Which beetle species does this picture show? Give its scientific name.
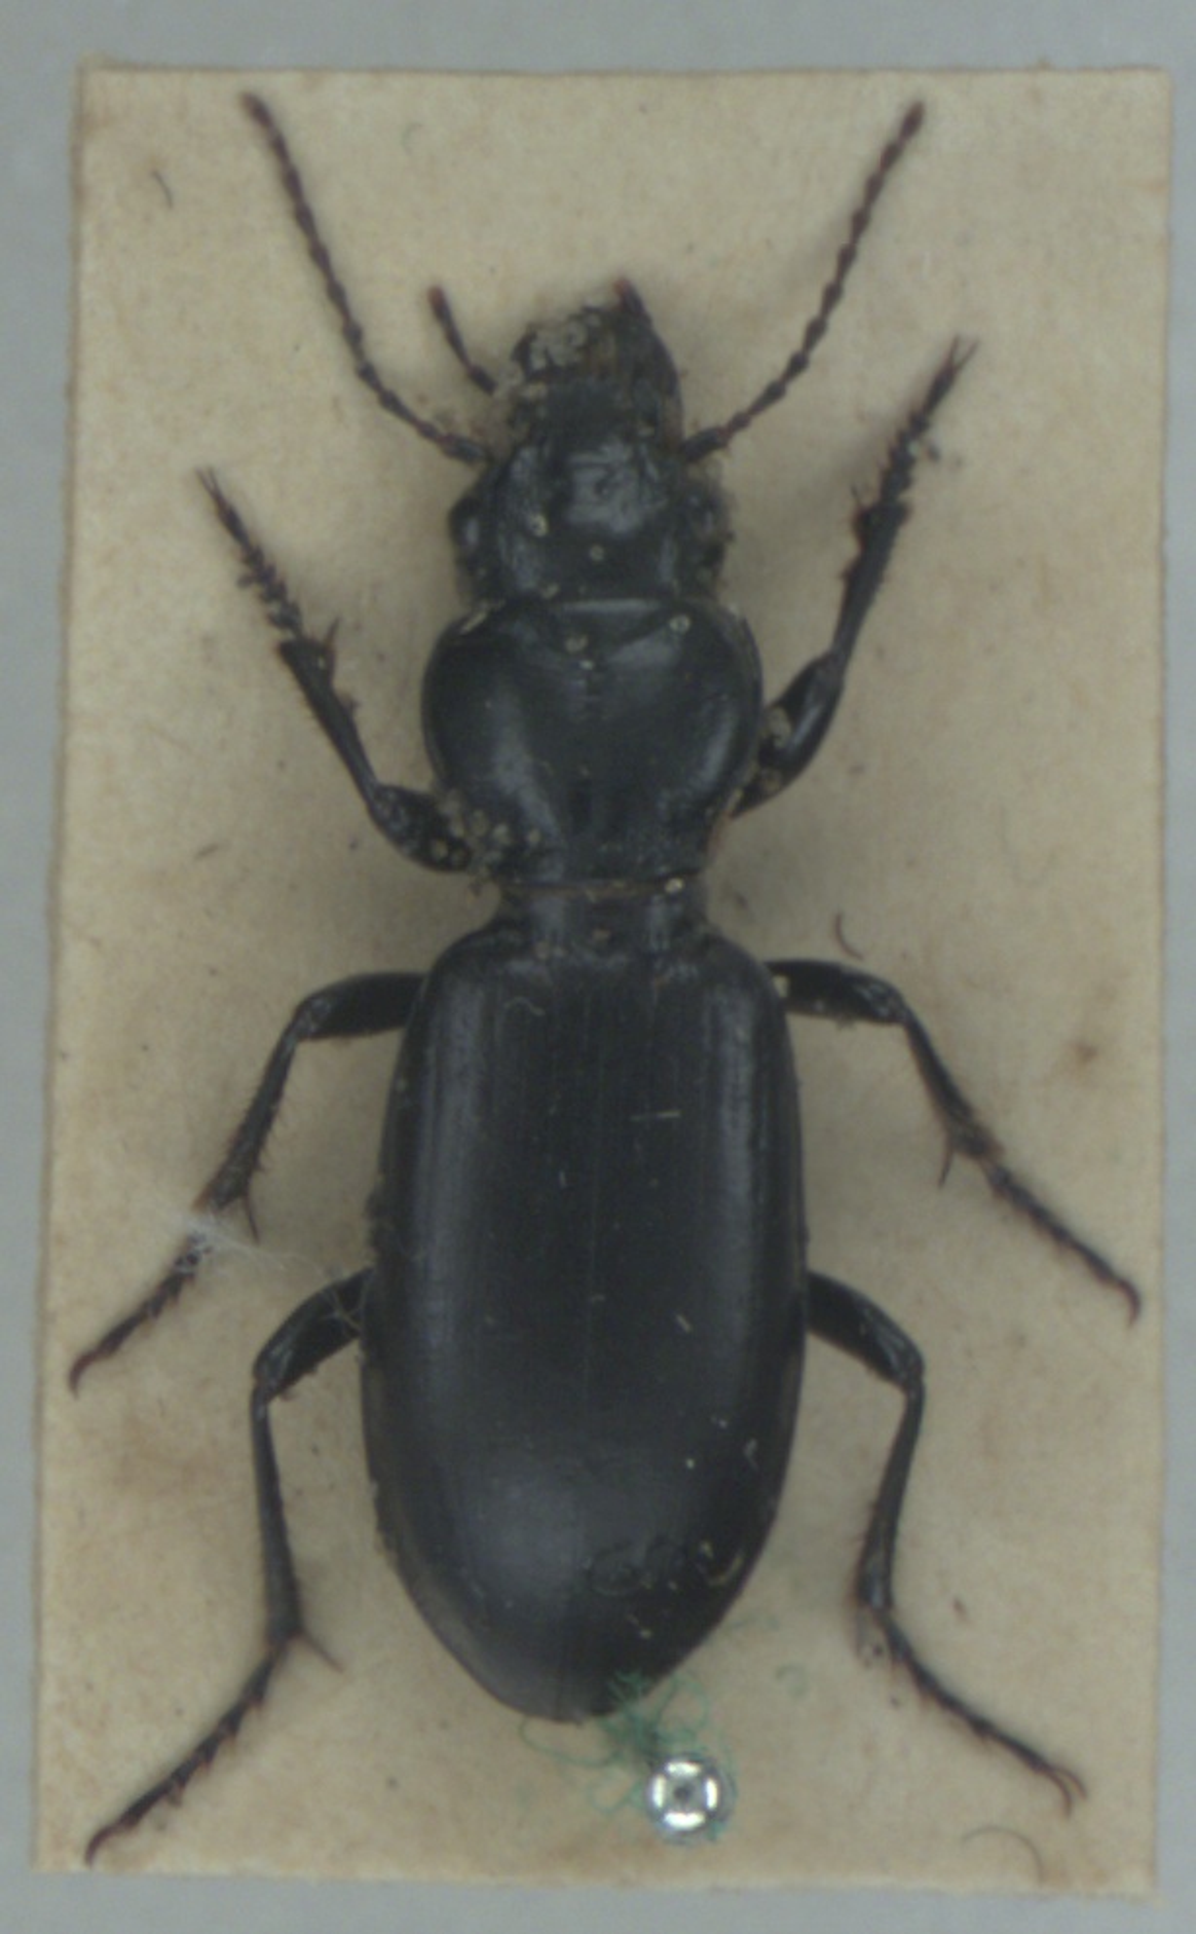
Broscus cephalotes
